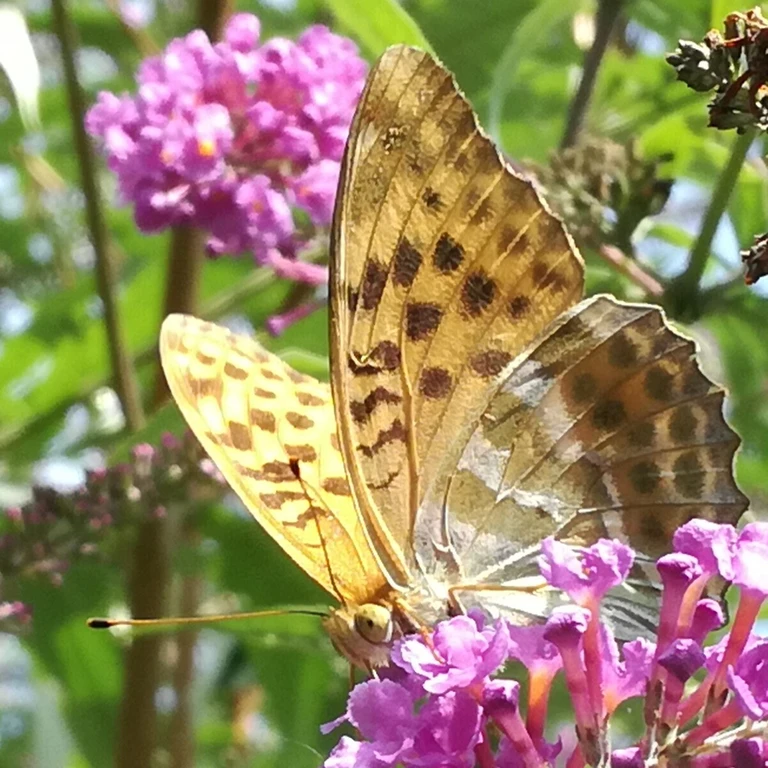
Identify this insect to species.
Argynnis paphia
